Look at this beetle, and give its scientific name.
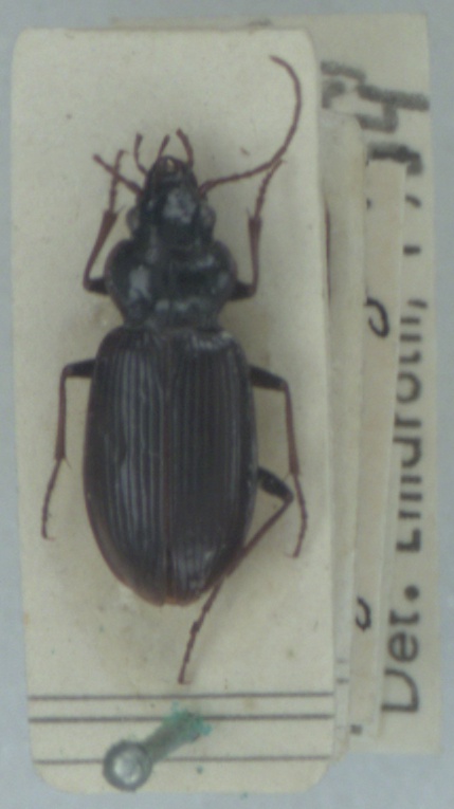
Nebria salina
